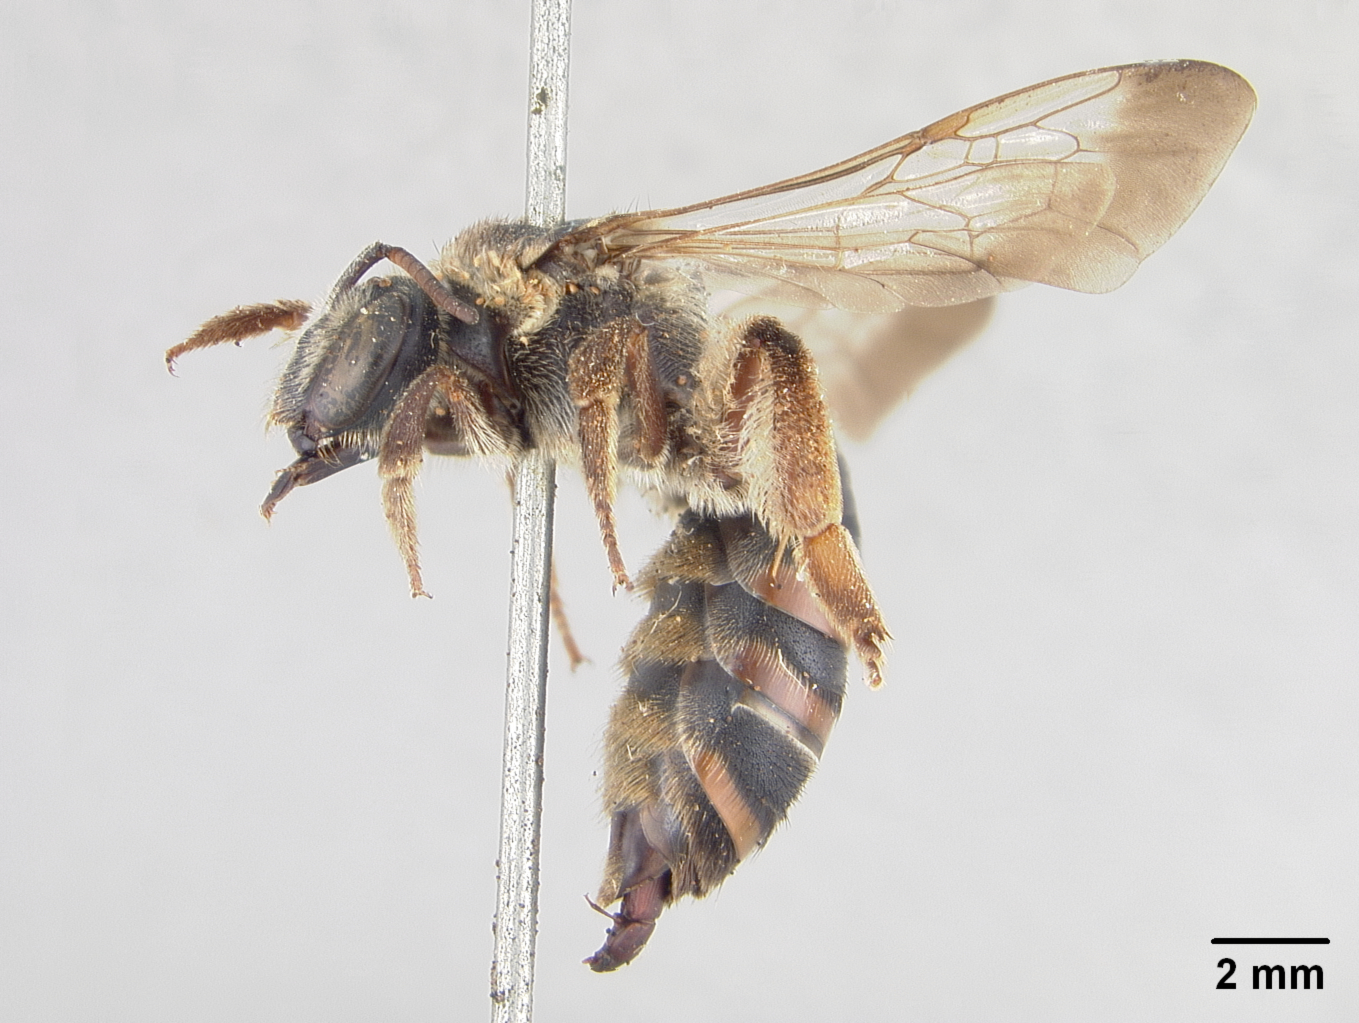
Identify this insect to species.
Nomia nortoni
